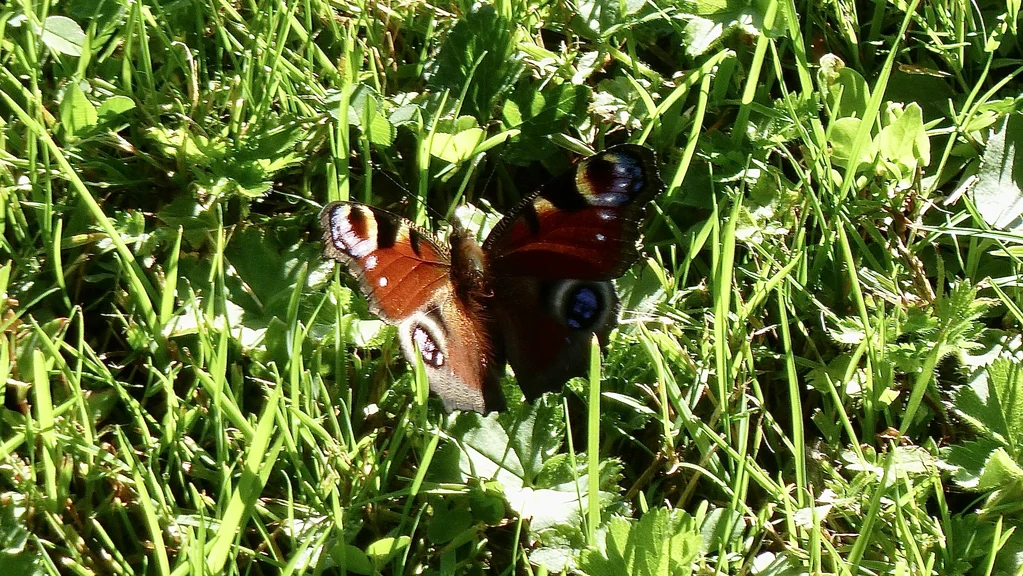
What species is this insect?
Aglais io
